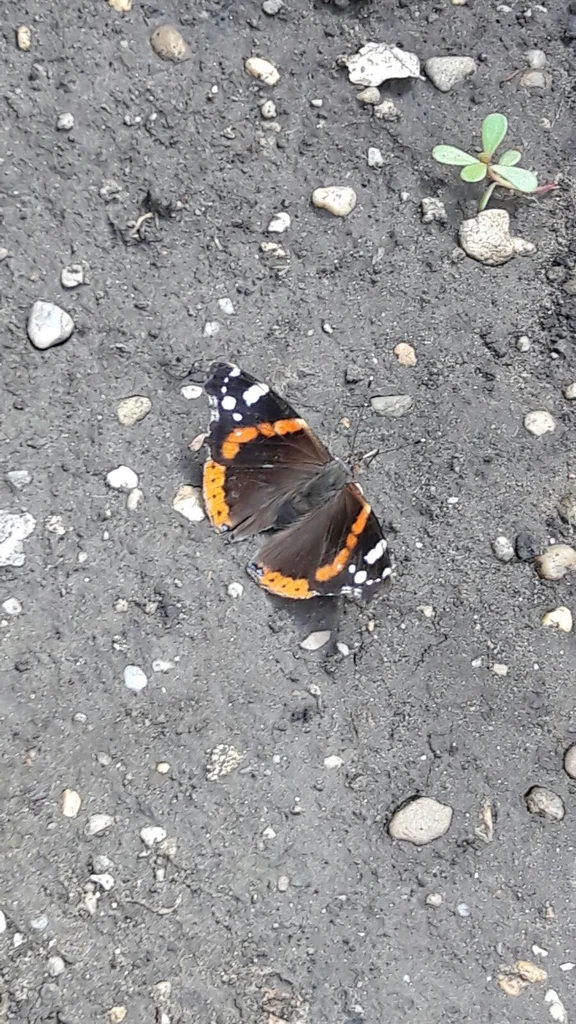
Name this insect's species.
Vanessa atalanta
